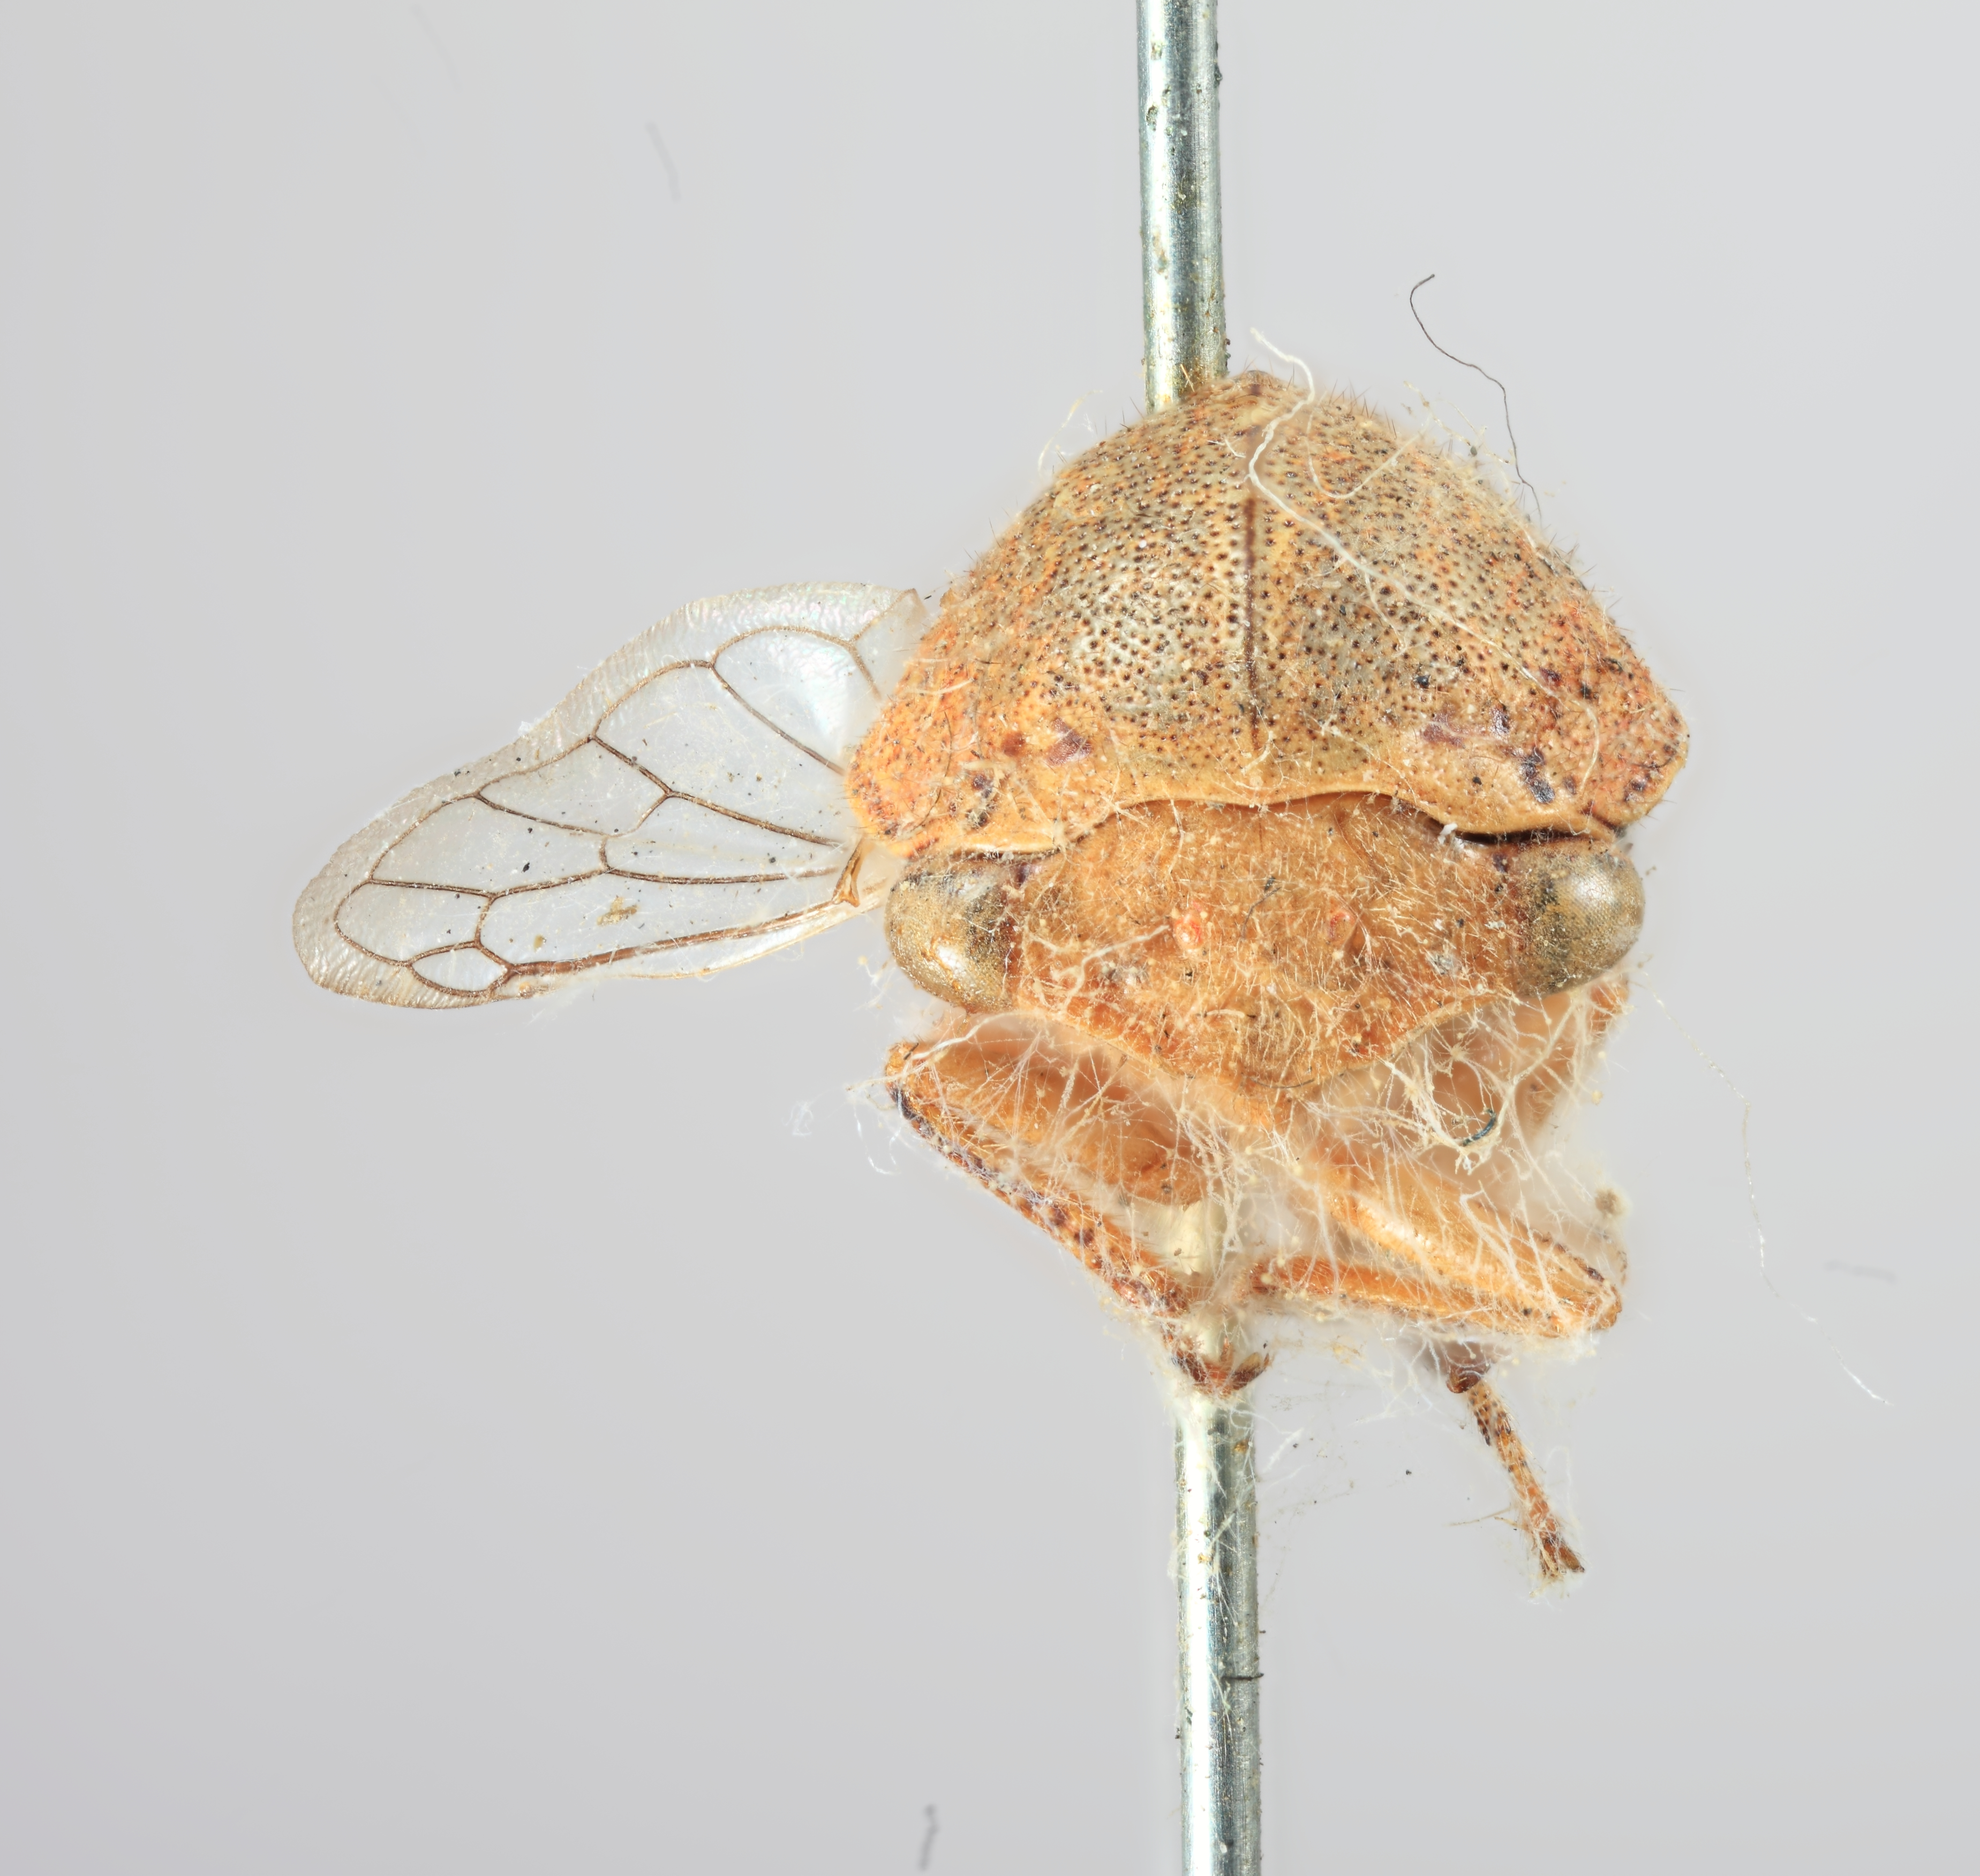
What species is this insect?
Carynota strombergi
